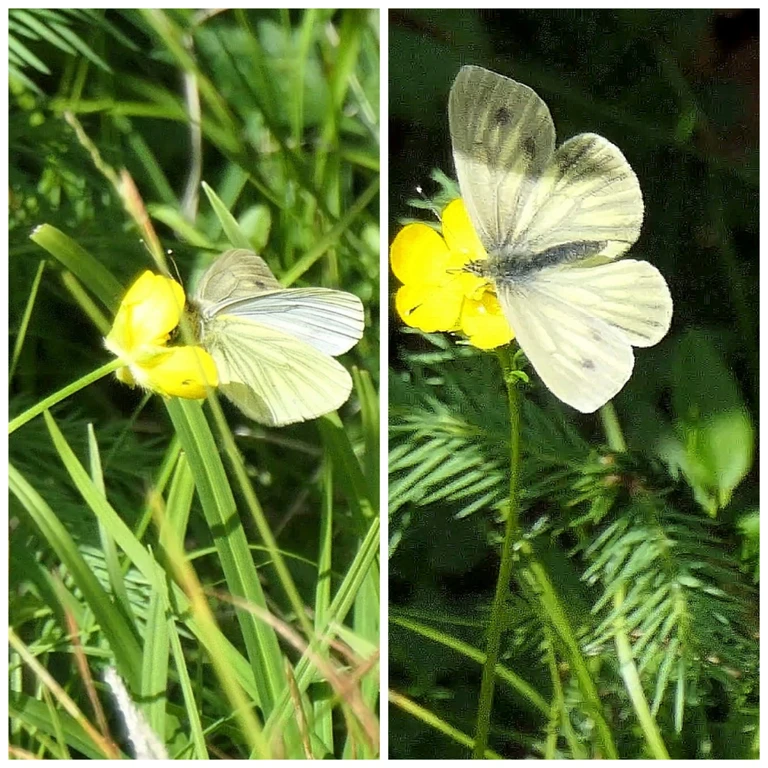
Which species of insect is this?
Pieris bryoniae
